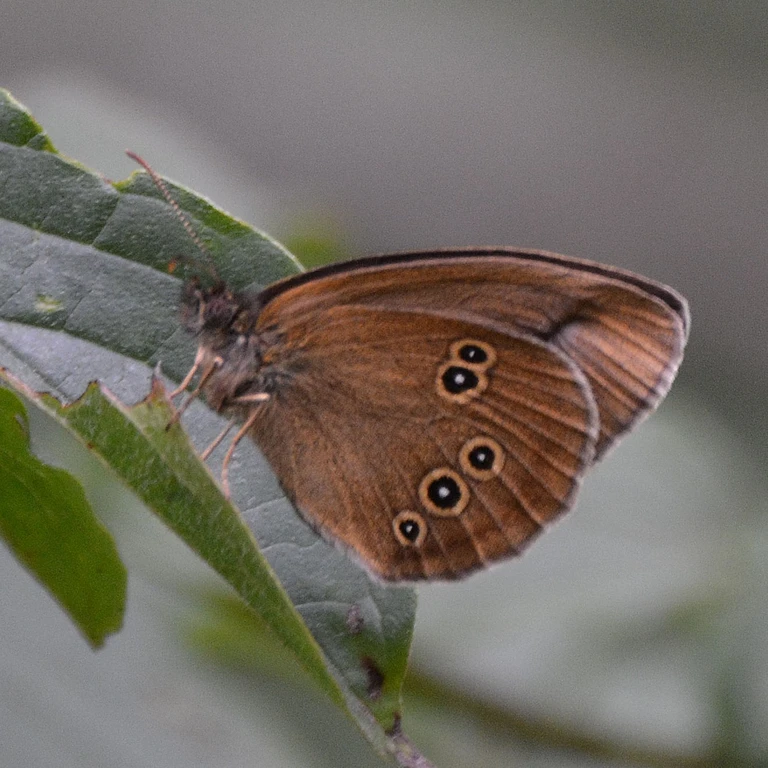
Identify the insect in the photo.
Aphantopus hyperantus
